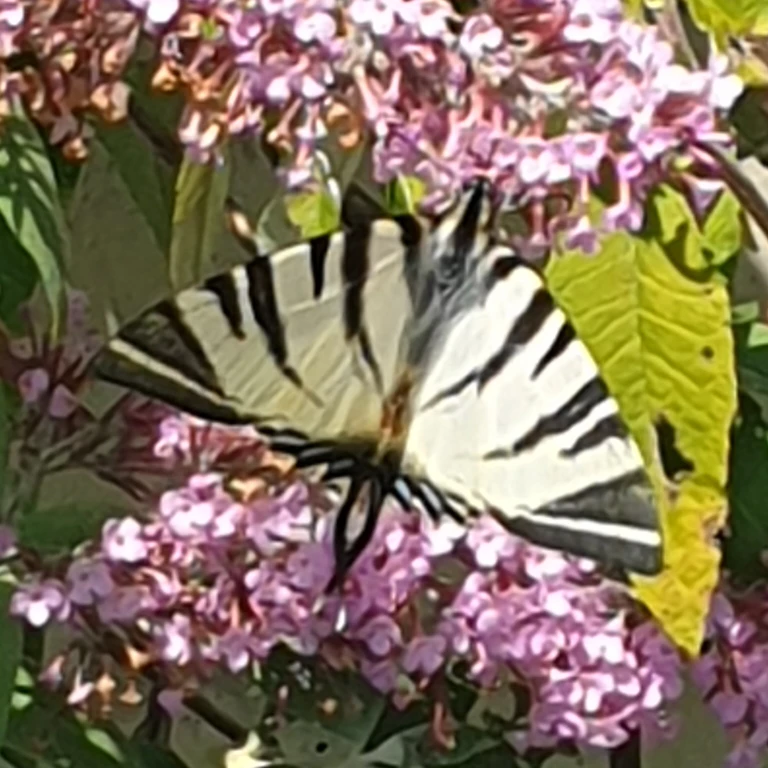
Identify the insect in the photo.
Iphiclides podalirius
